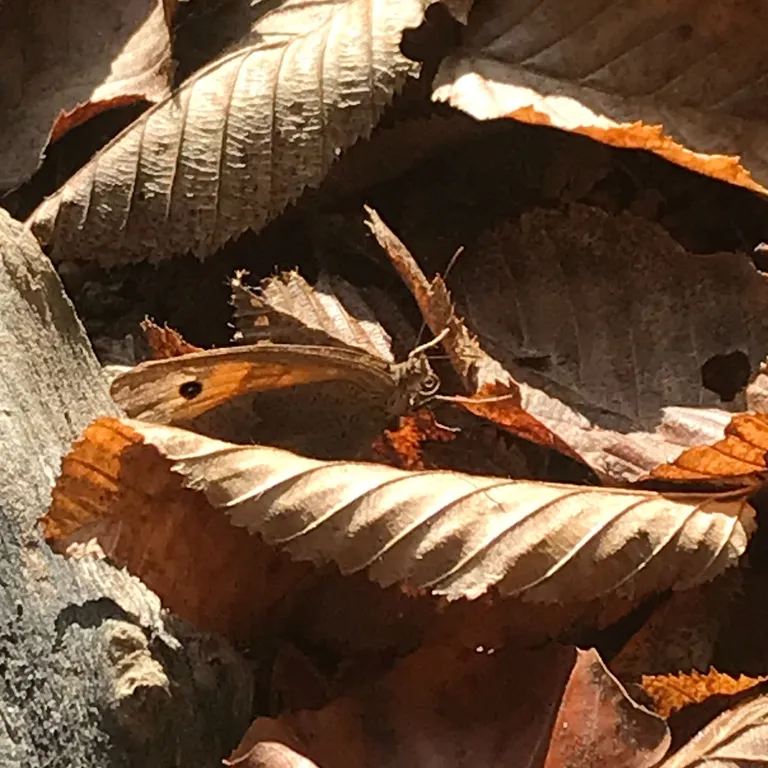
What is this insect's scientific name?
Maniola jurtina
